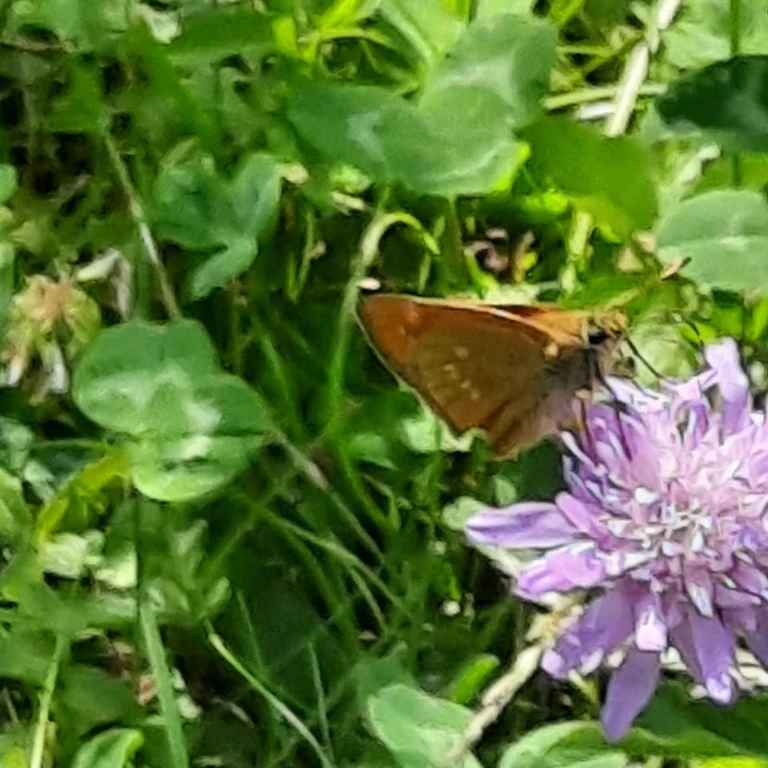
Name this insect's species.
Ochlodes sylvanus (also Ochlodes venata)
